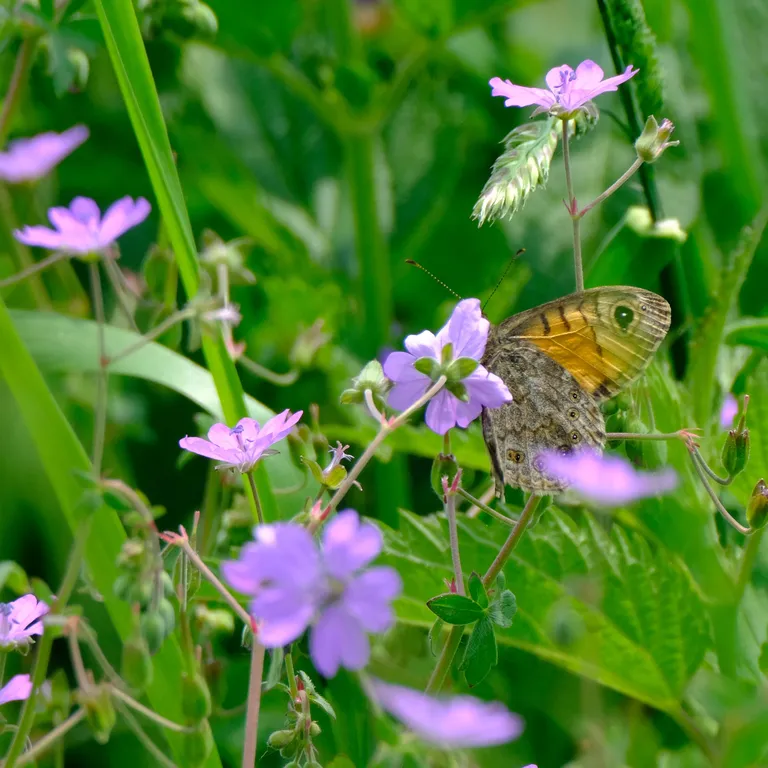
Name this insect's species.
Lasiommata megera (also Pararge megera)
